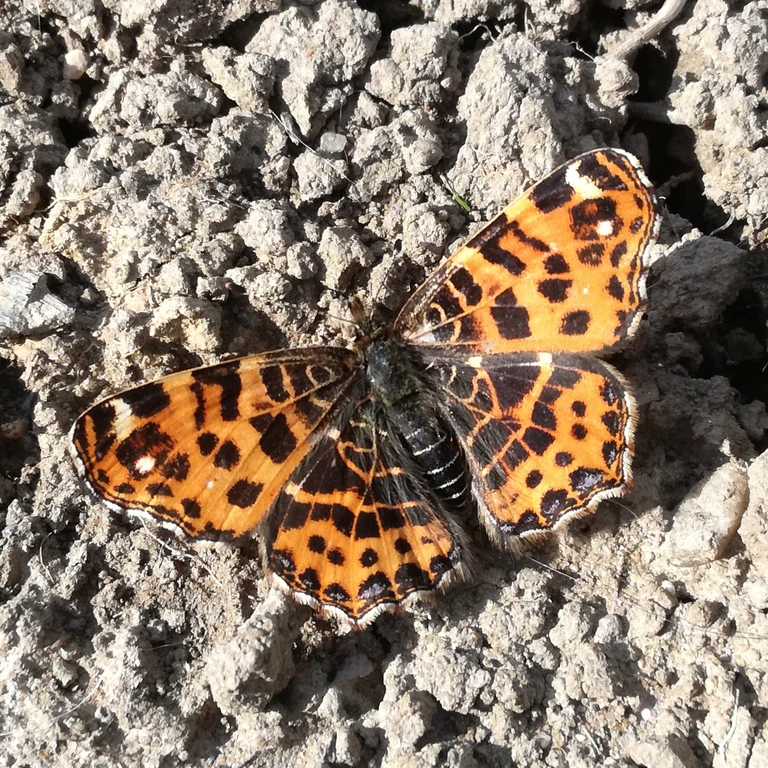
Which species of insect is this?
Araschnia levana
